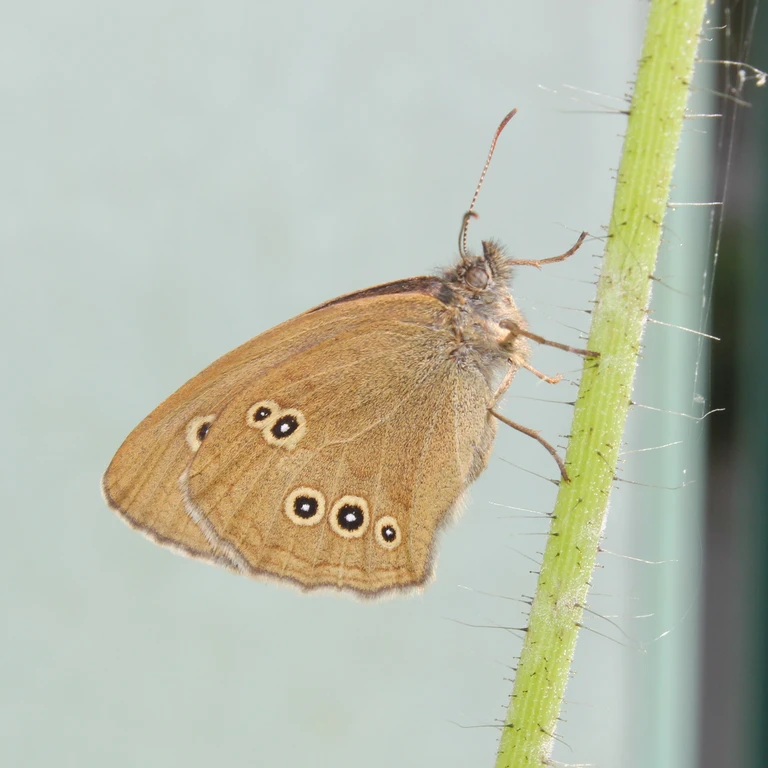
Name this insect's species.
Aphantopus hyperantus
